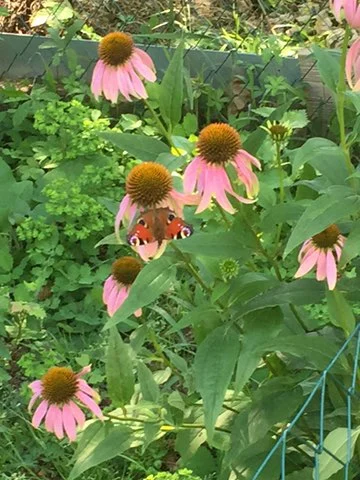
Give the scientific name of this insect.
Aglais io
